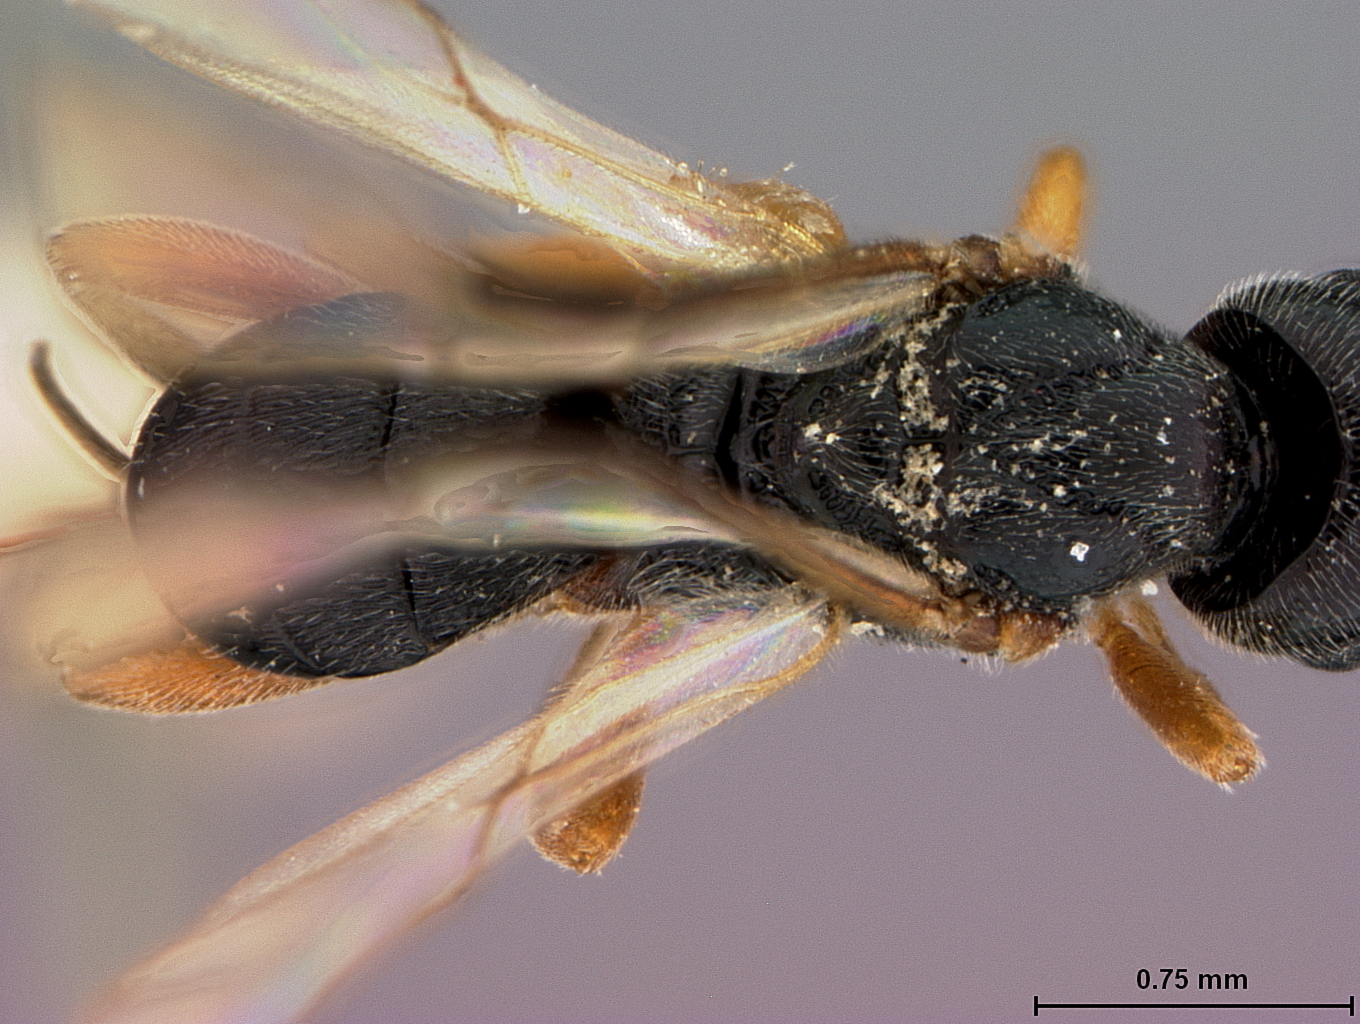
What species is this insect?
Aliolus calyptoides
